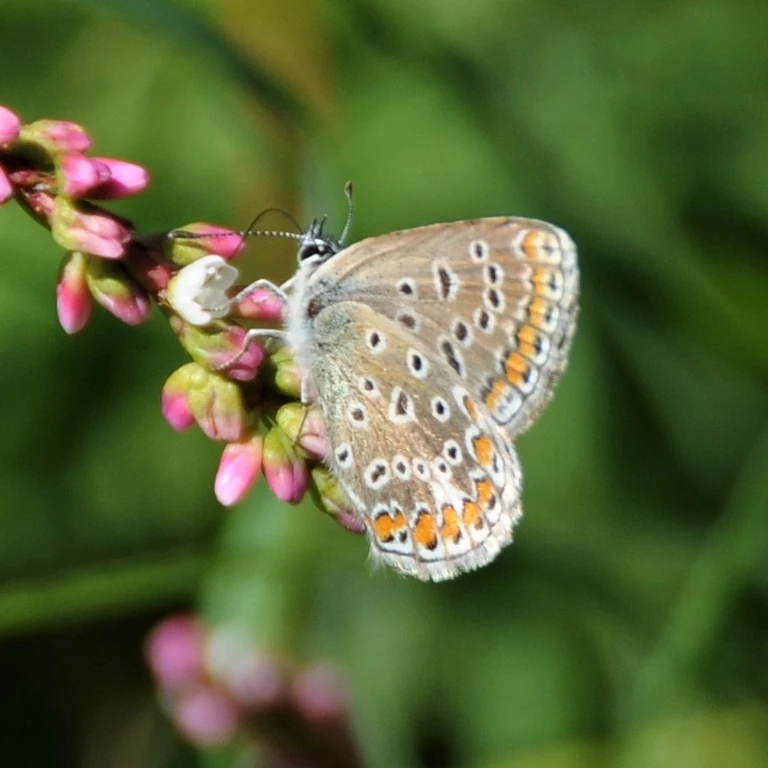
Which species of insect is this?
Polyommatus icarus
